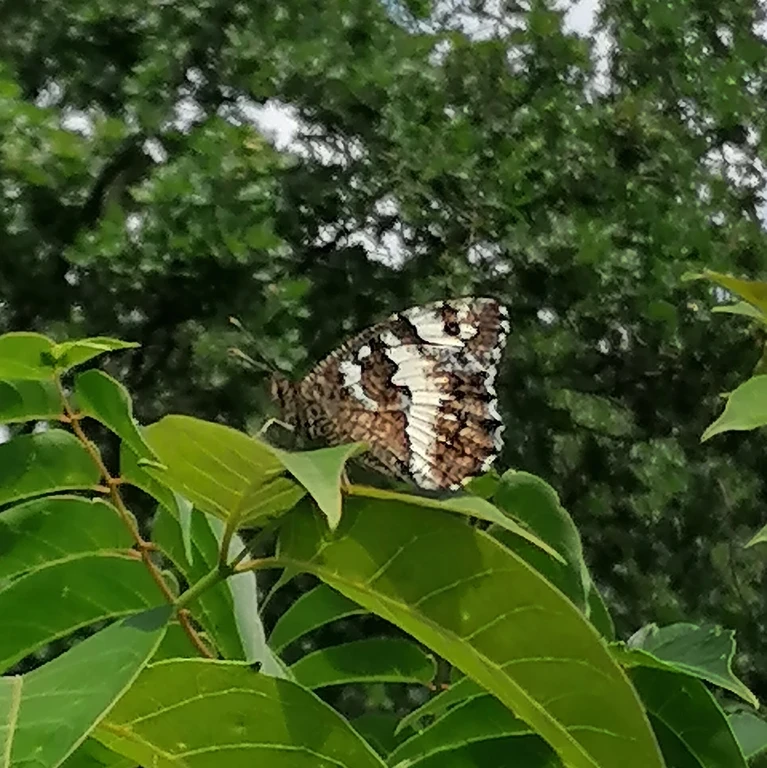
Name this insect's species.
Brintesia circe
